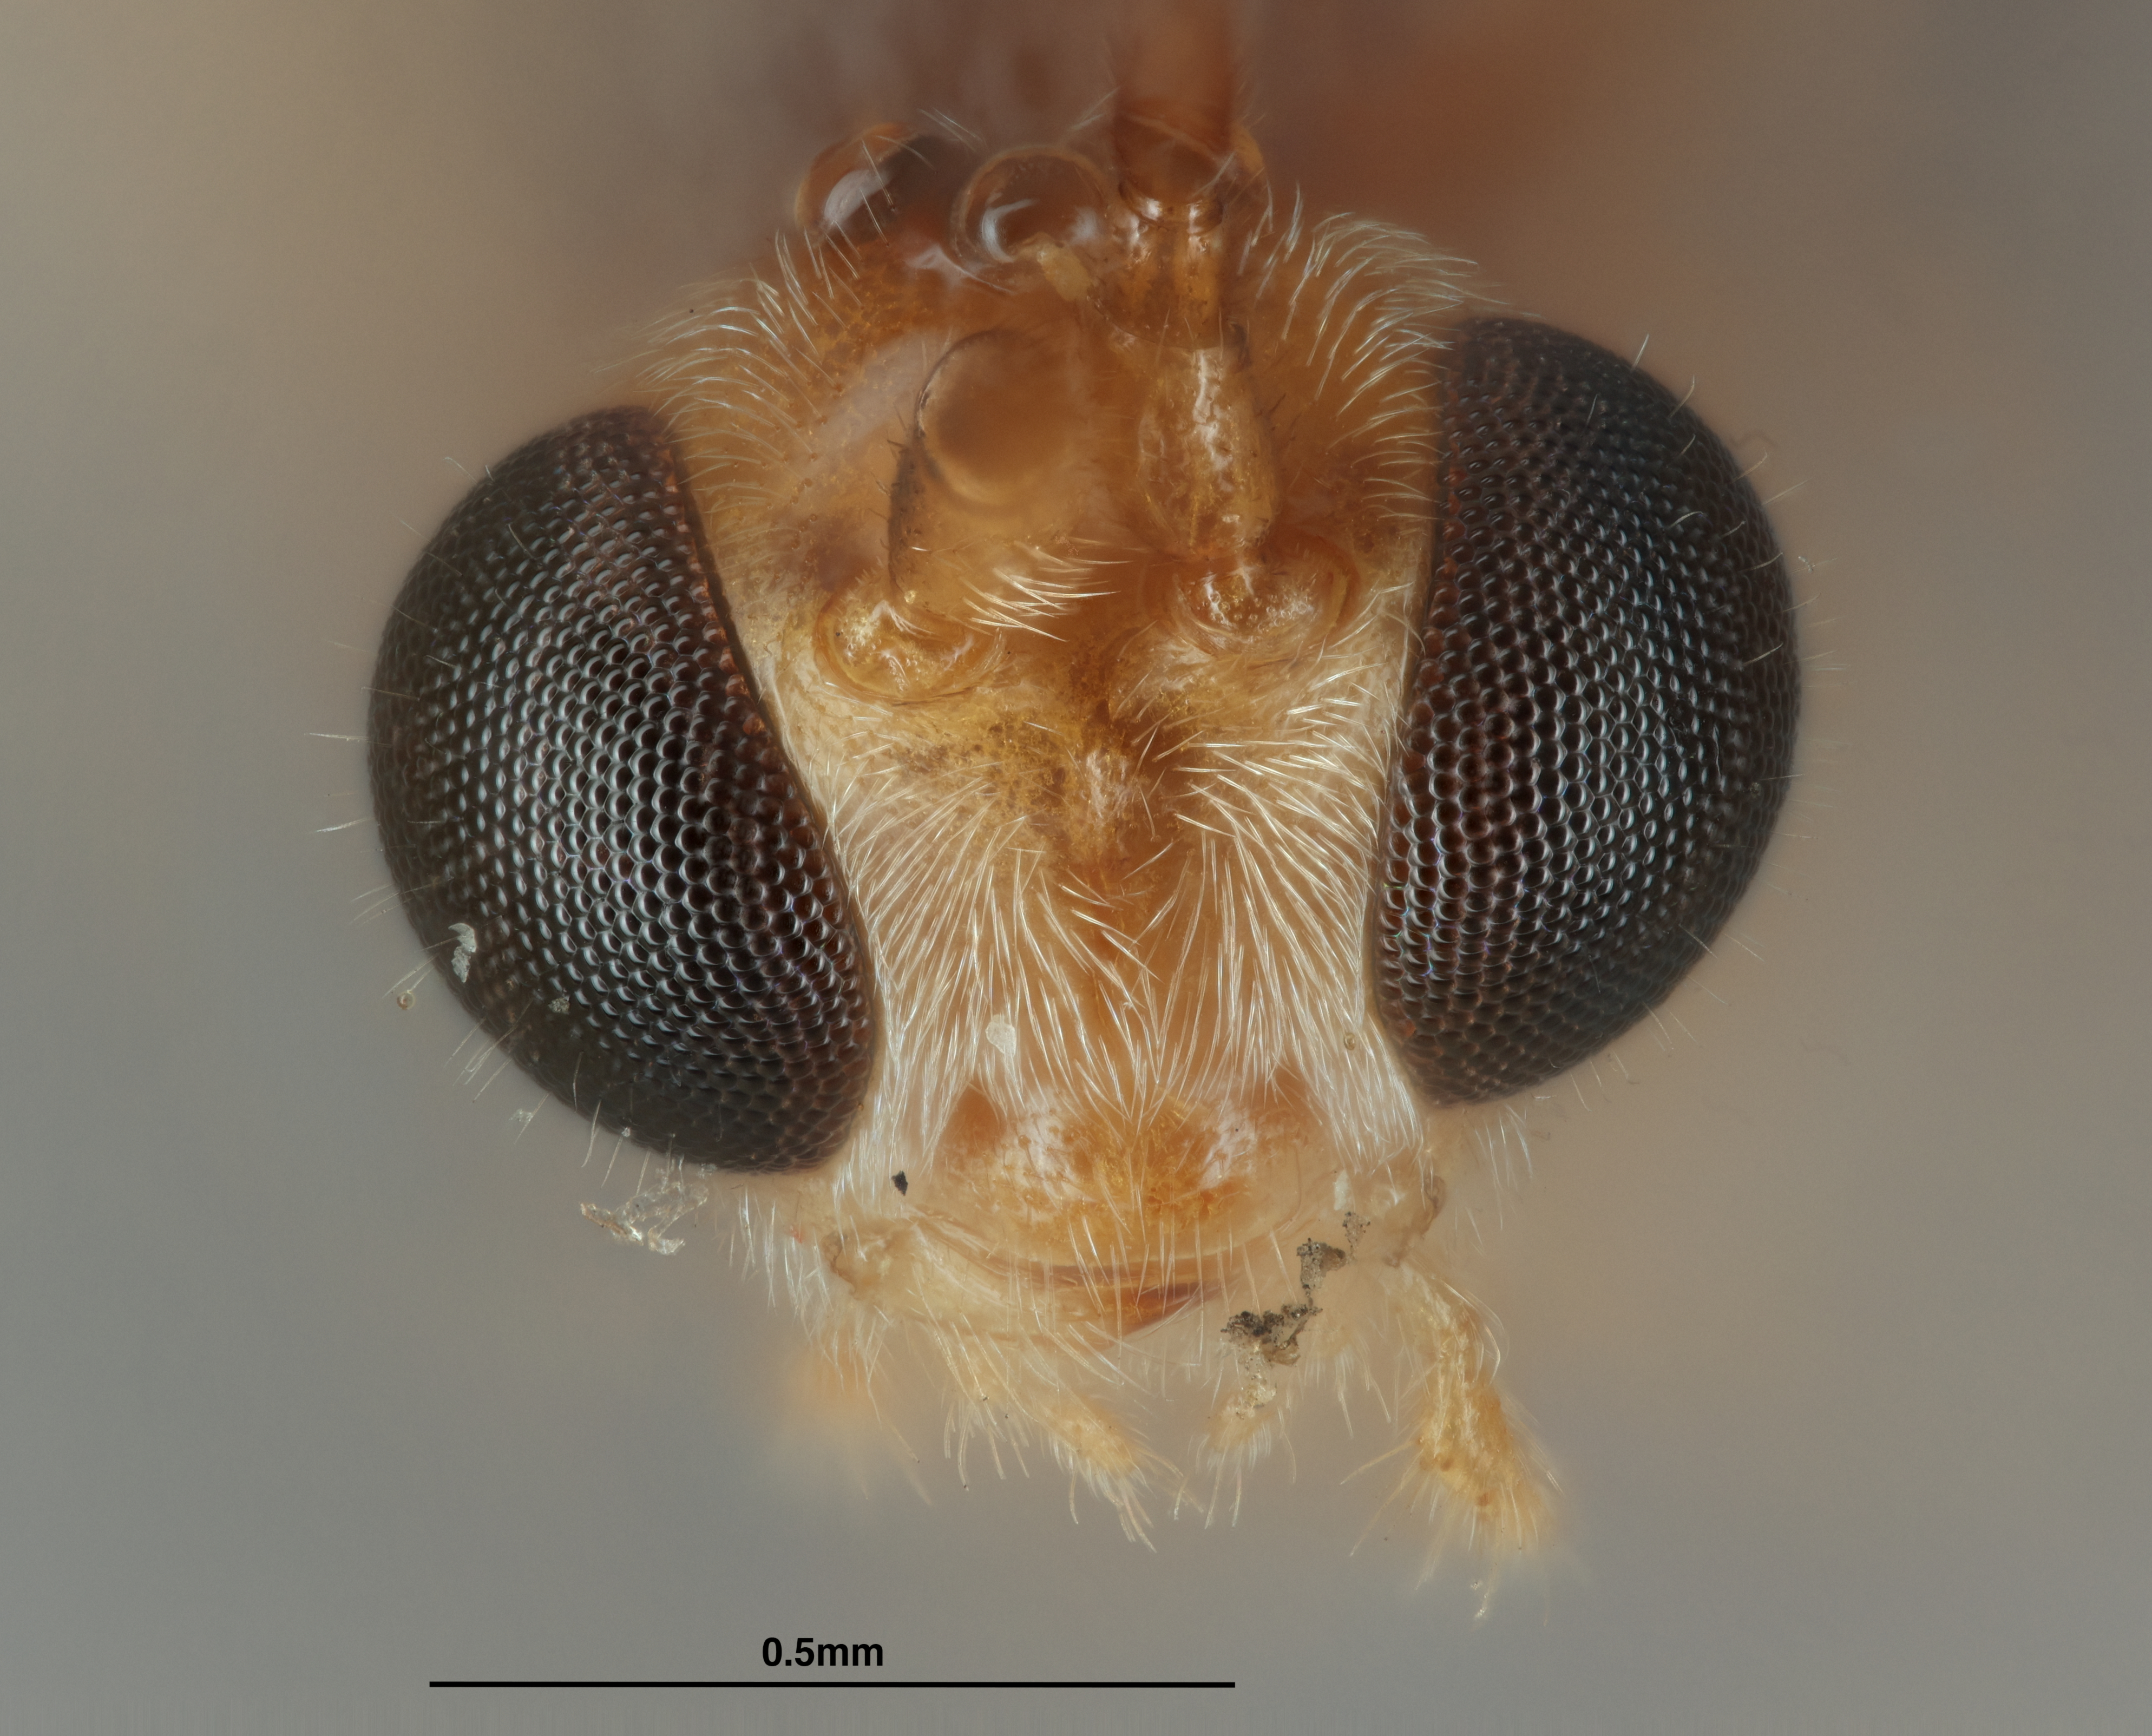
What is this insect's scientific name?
Meteorus argyrotaeniae
